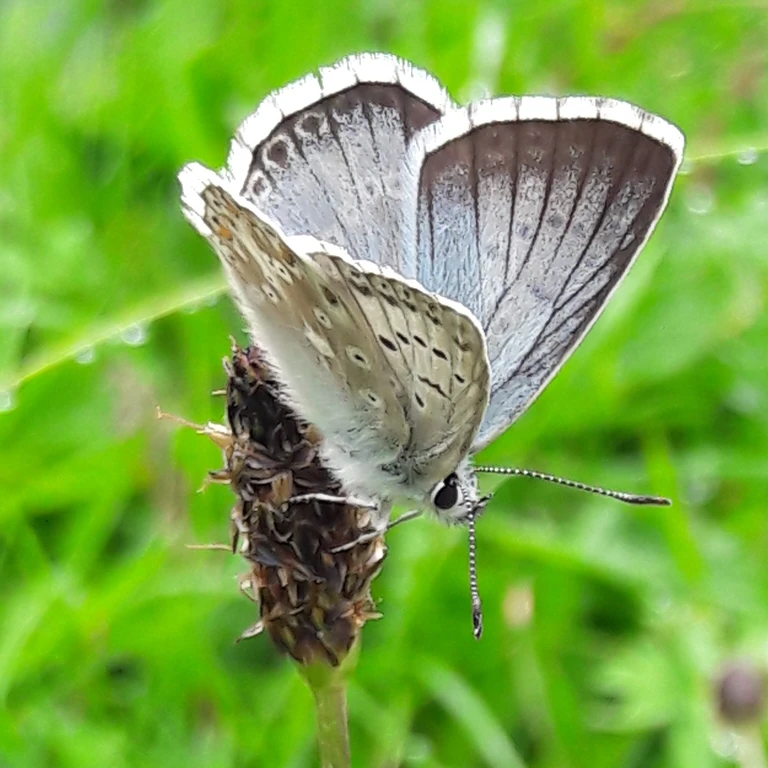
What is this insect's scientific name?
Lysandra coridon
